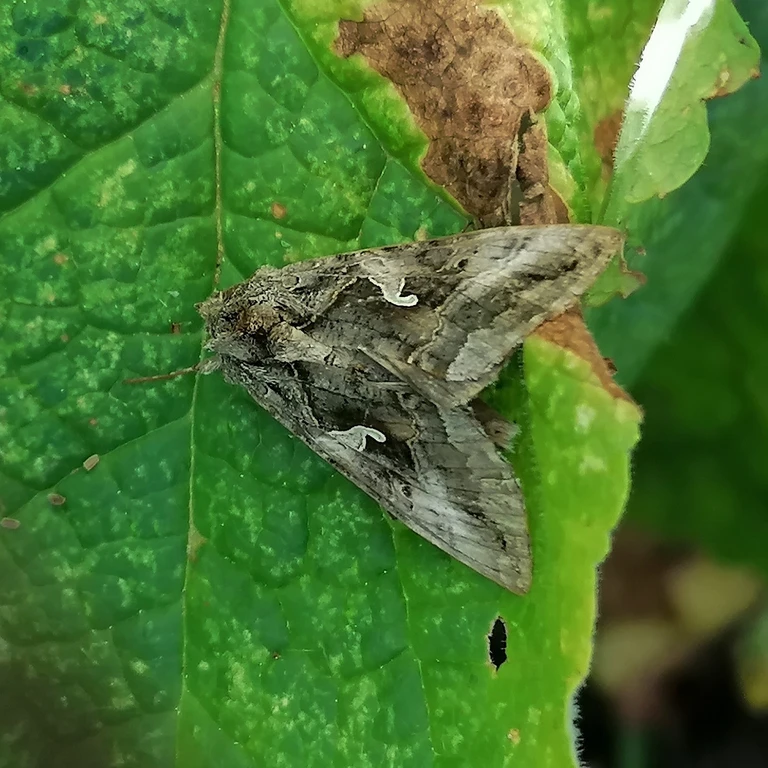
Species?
Autographa gamma
